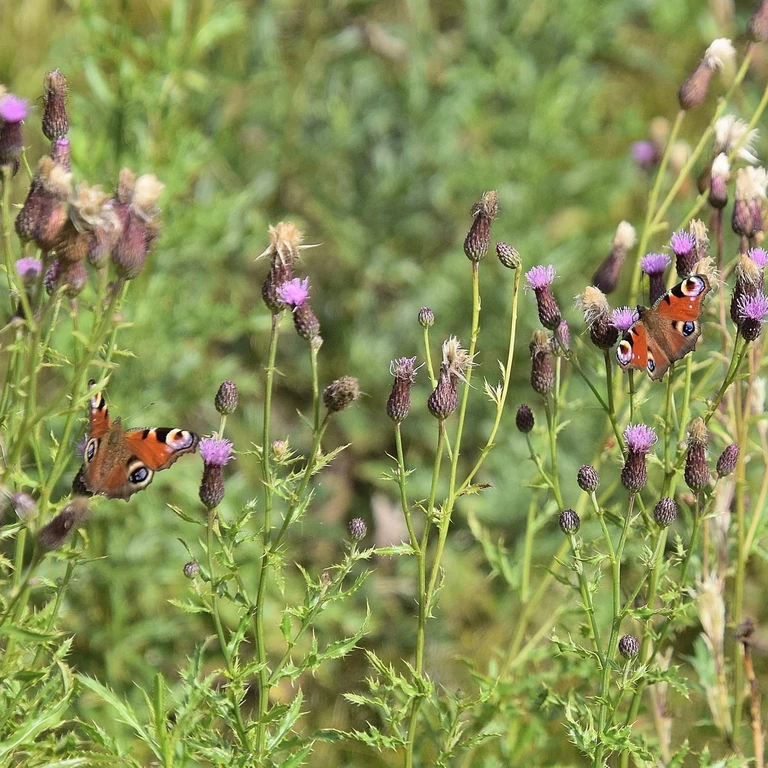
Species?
Aglais io
